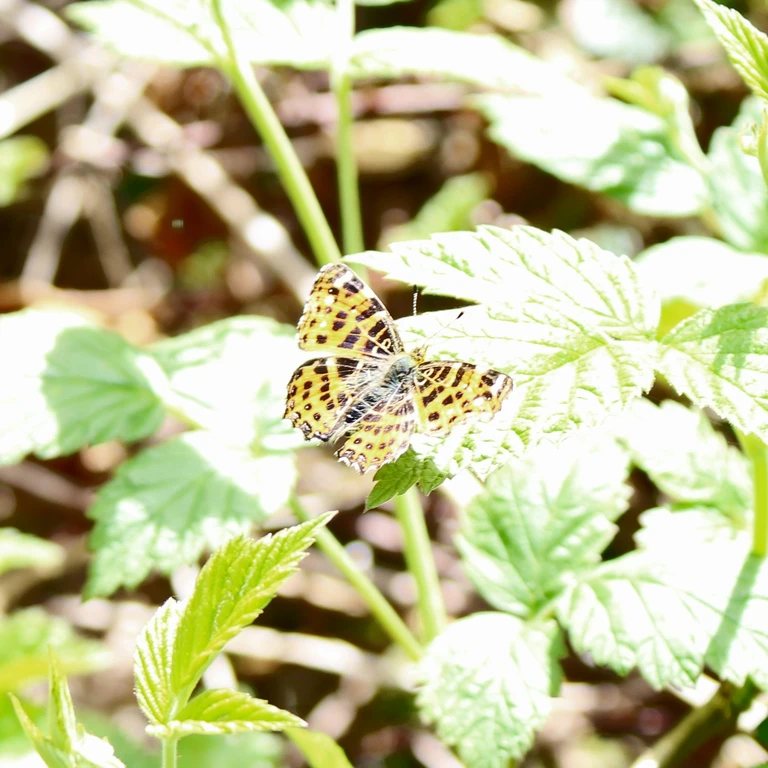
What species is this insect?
Araschnia levana
